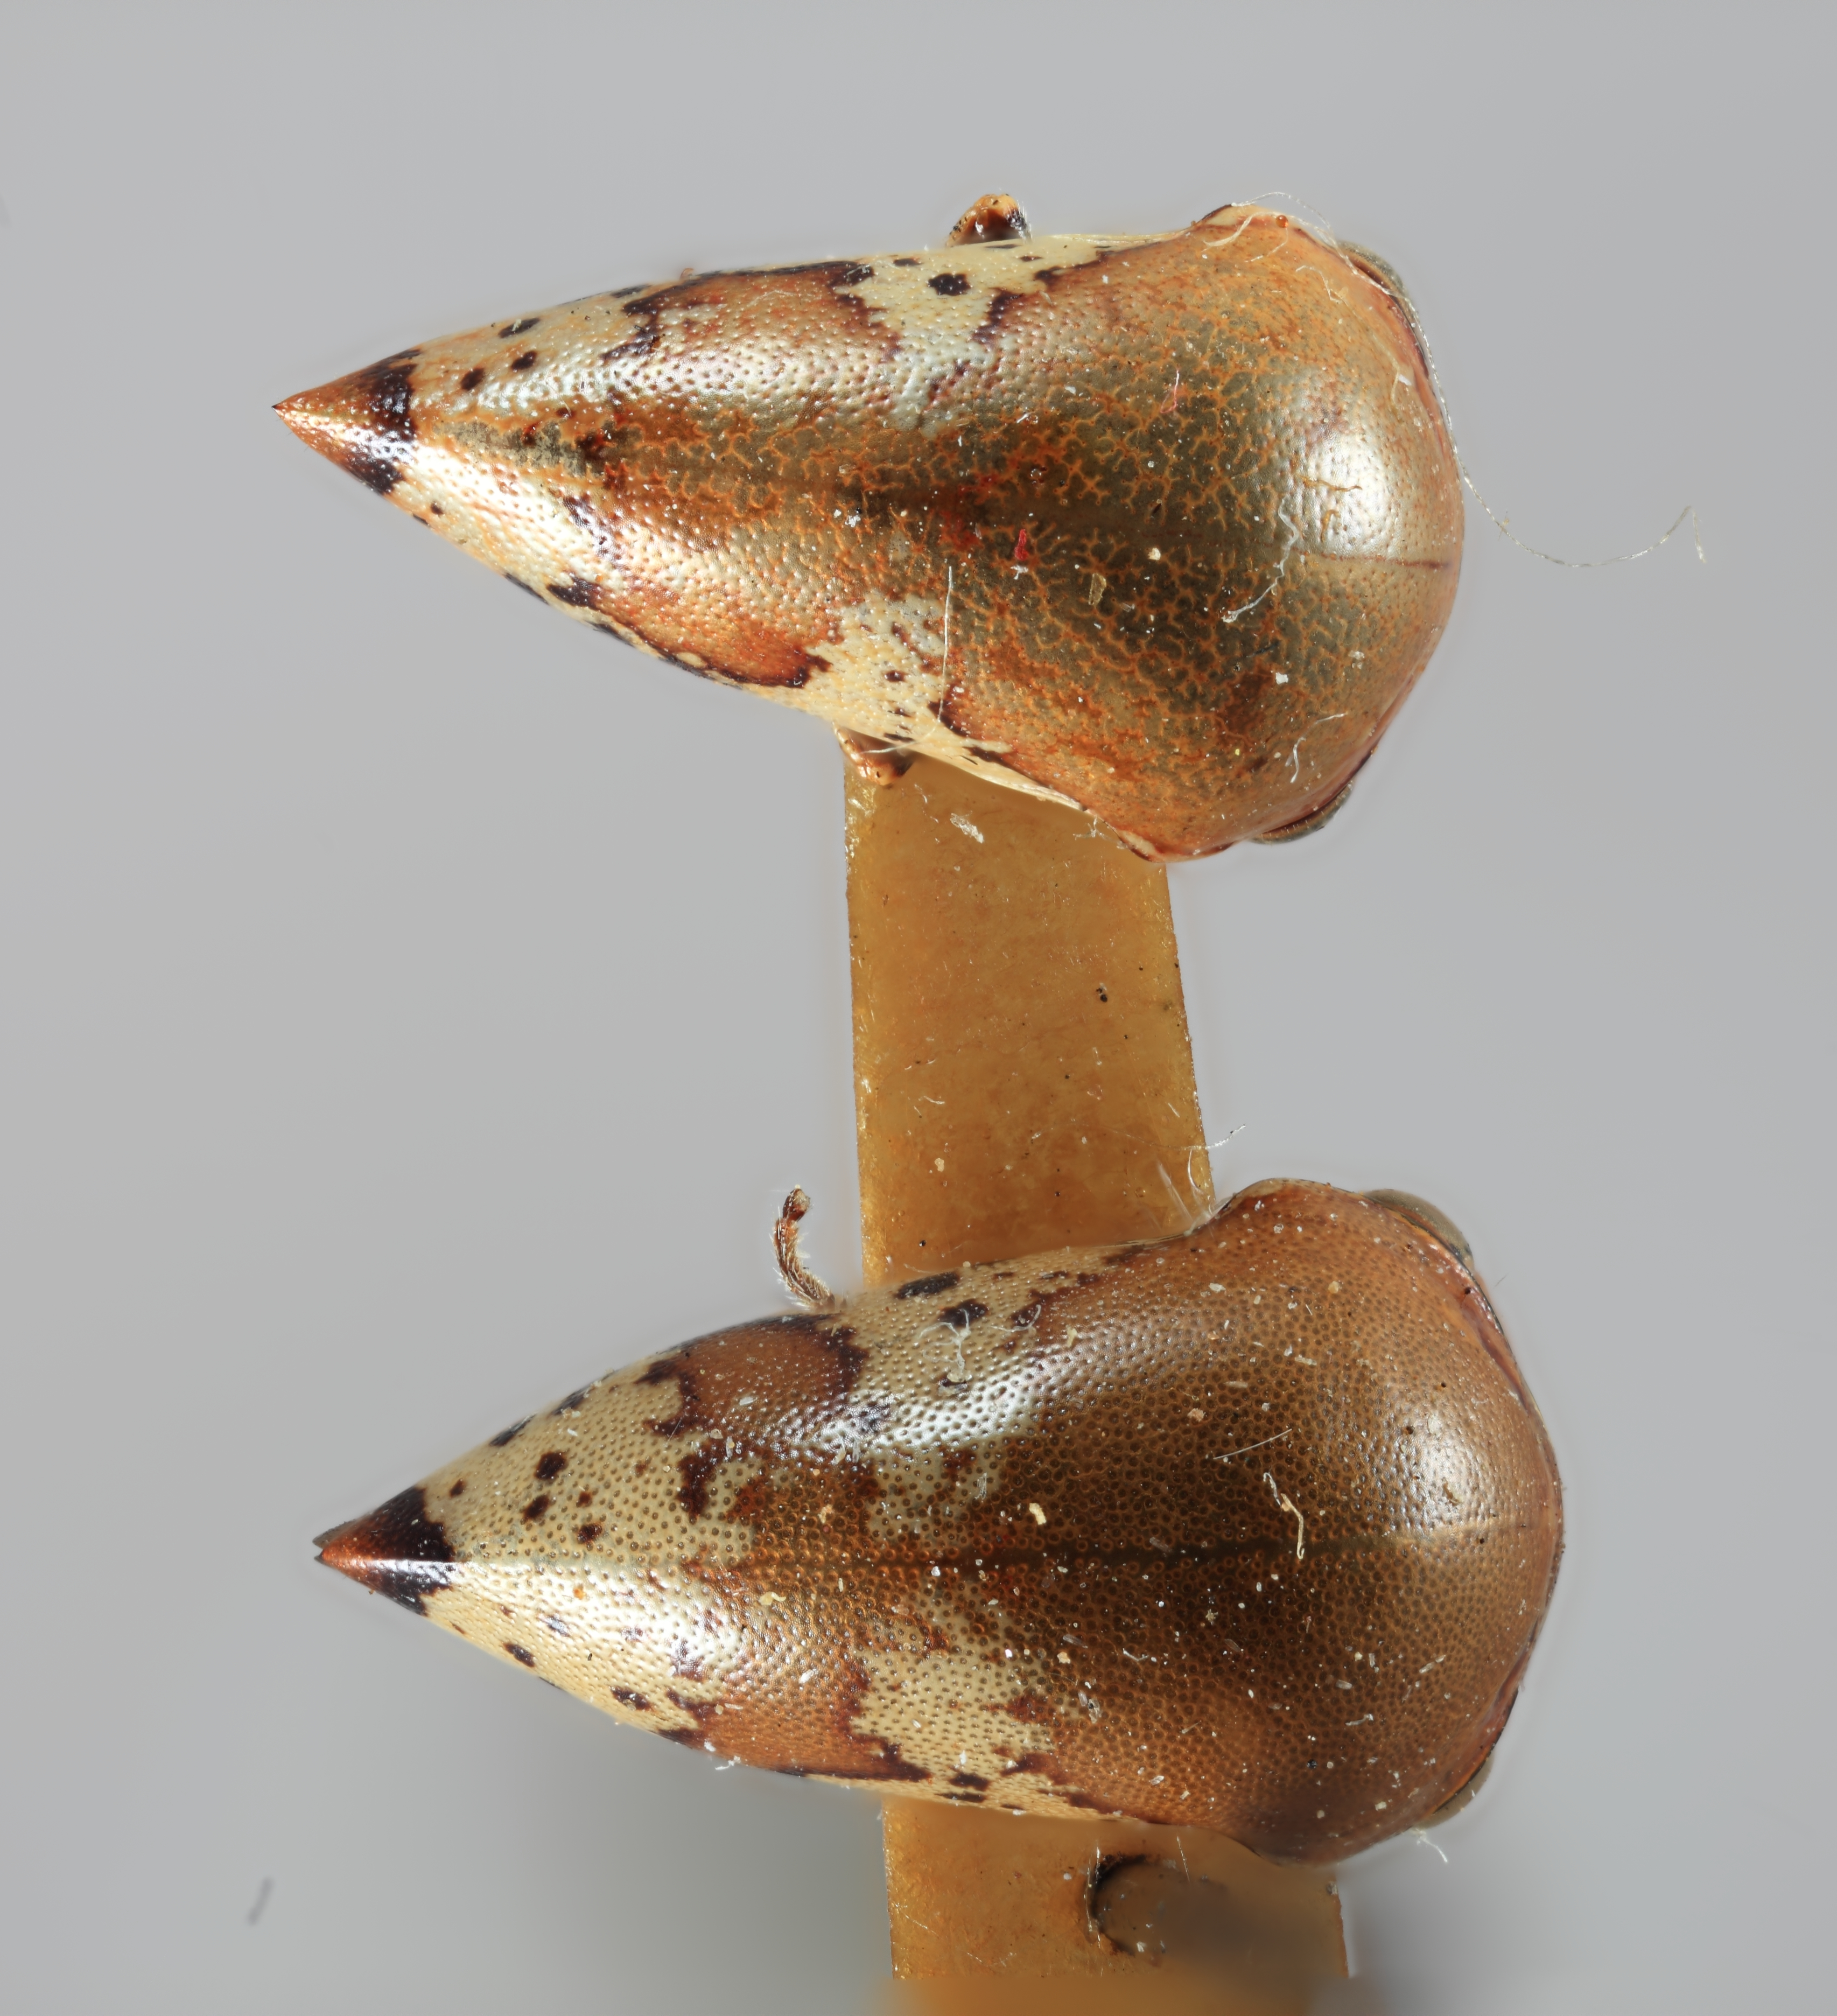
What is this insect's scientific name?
Stictopelta pulchella
